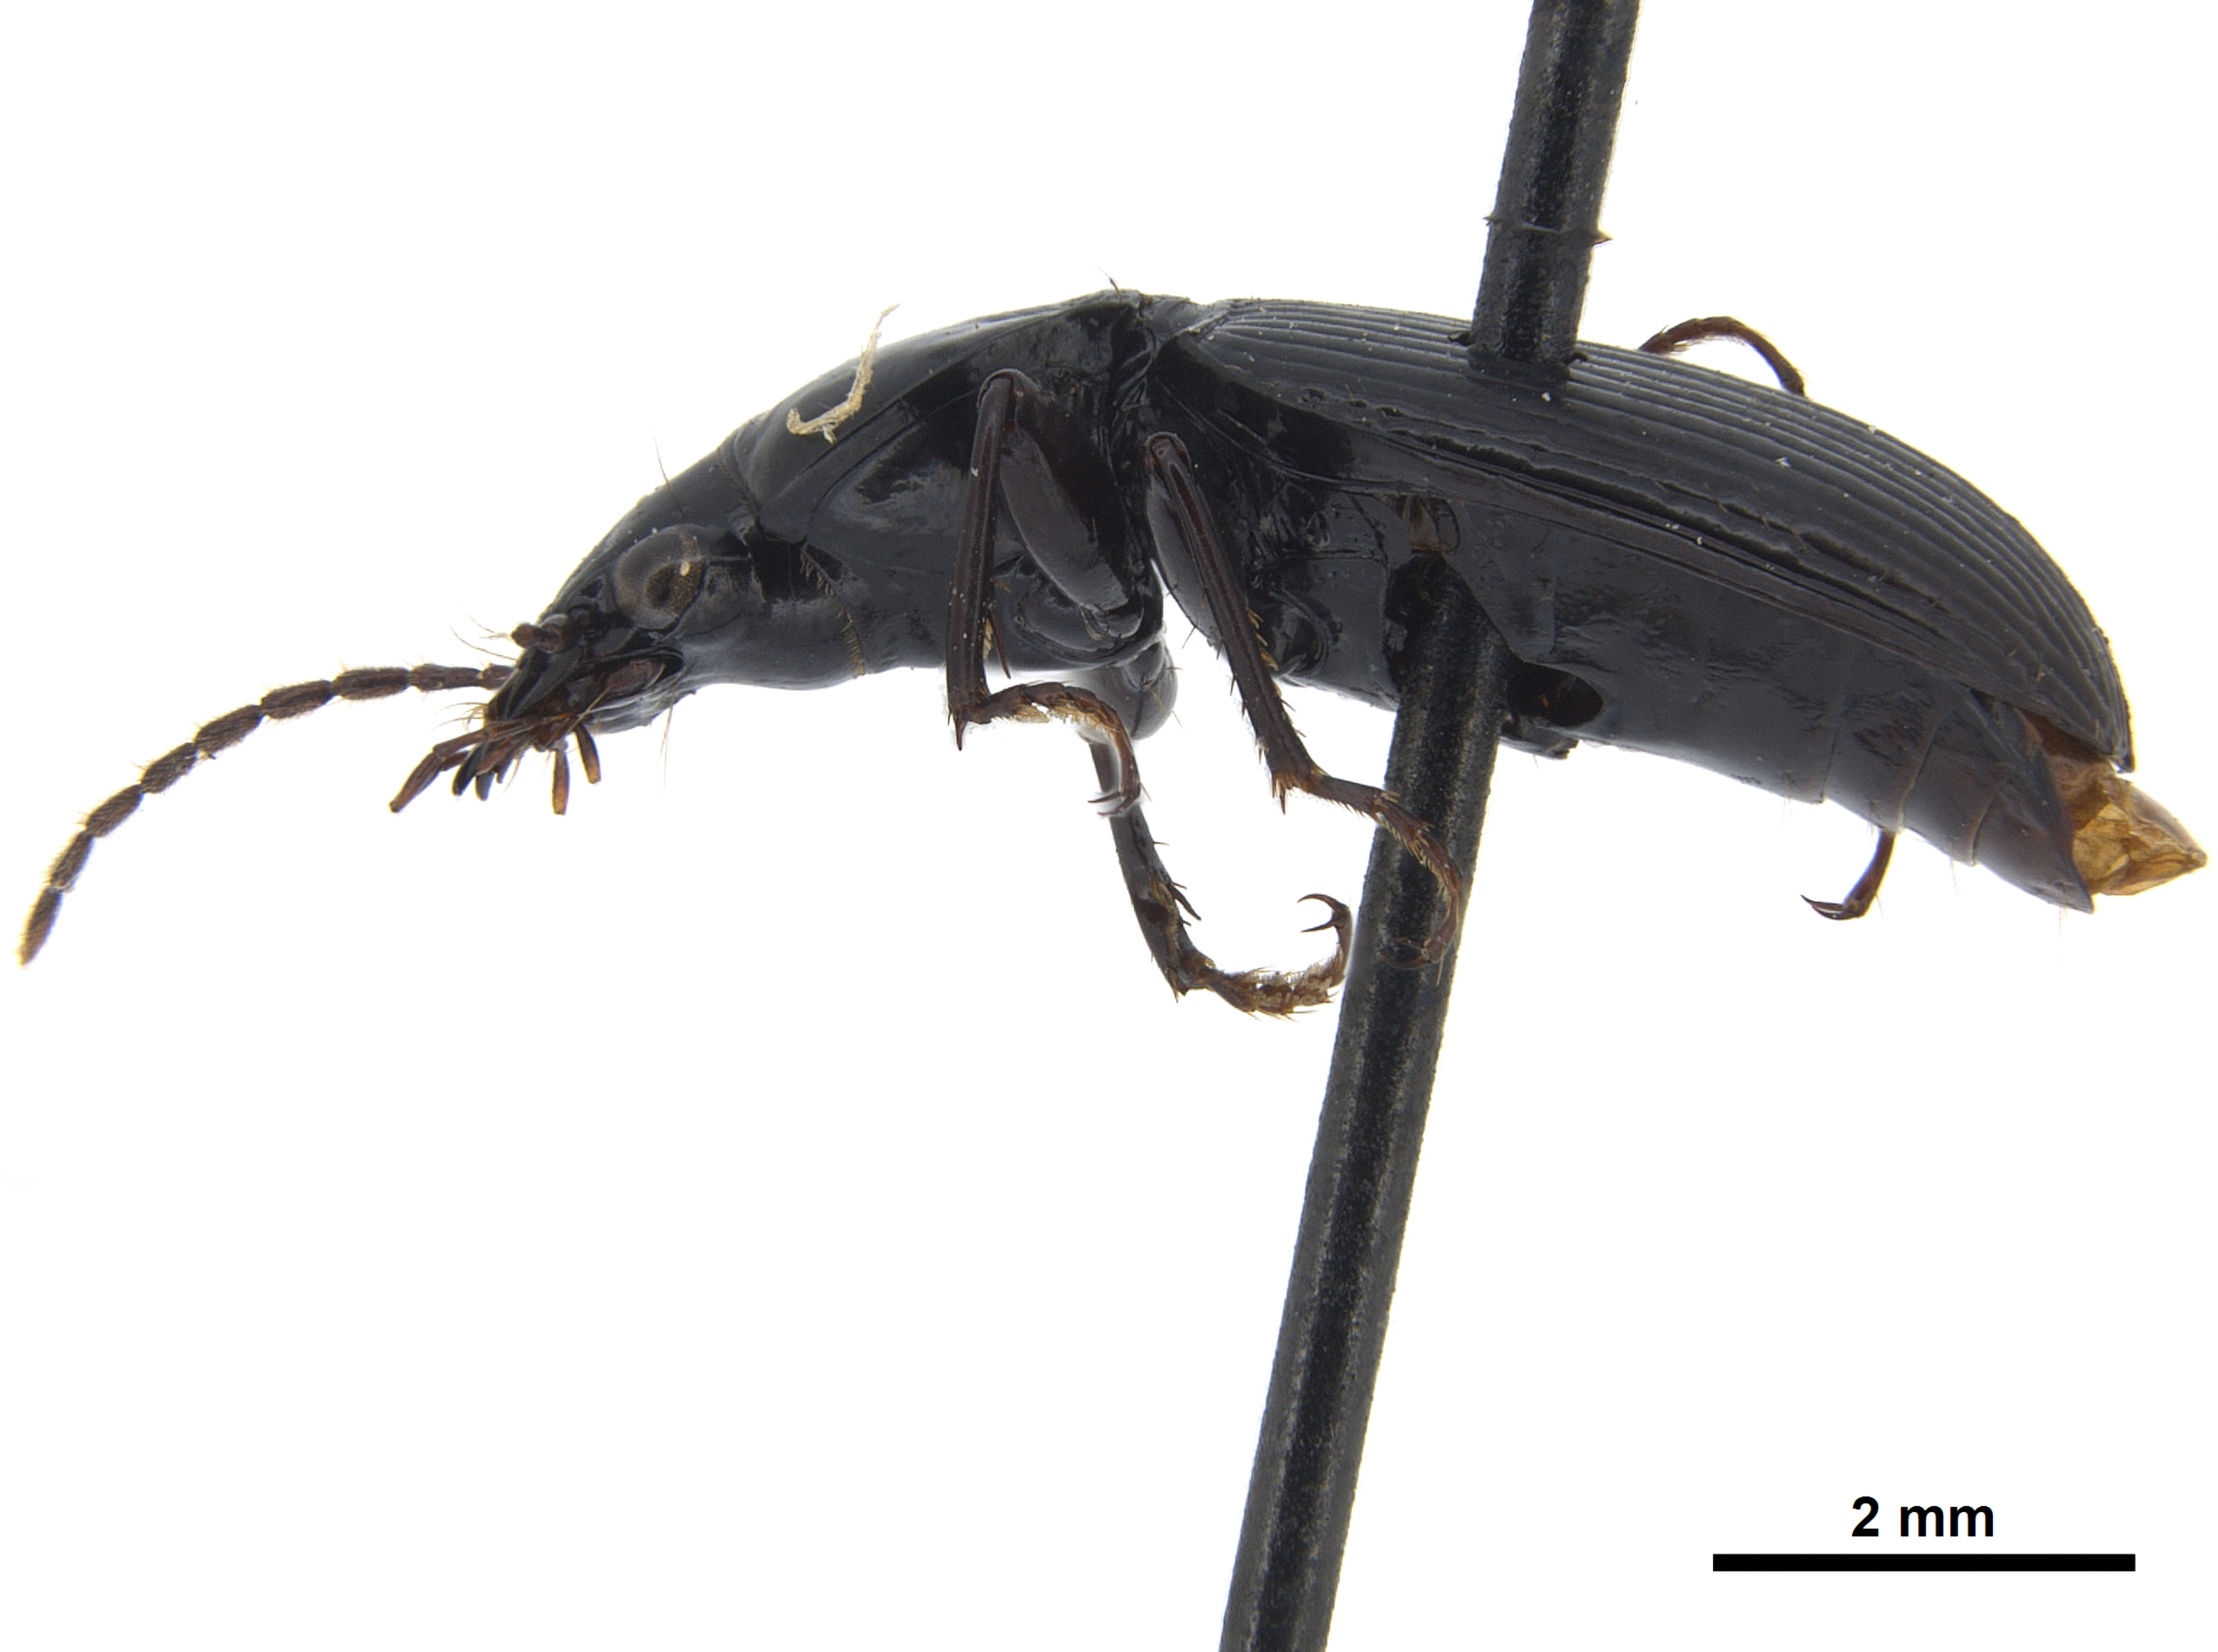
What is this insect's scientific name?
Gastrellarius honestus
